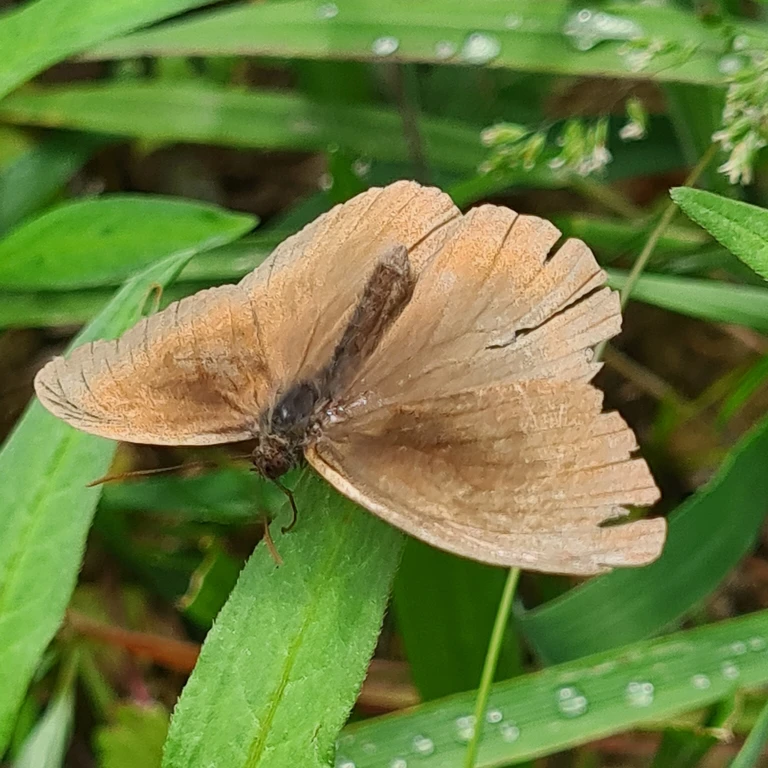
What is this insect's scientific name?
Maniola jurtina
